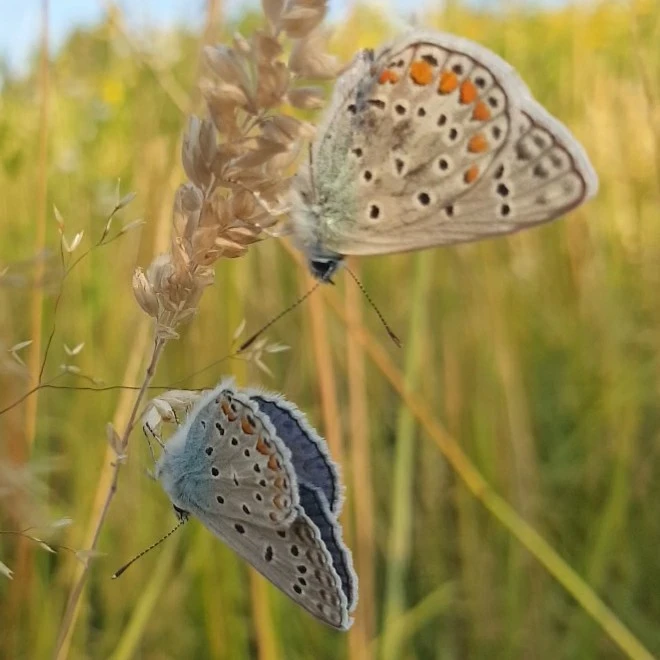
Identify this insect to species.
Polyommatus icarus
